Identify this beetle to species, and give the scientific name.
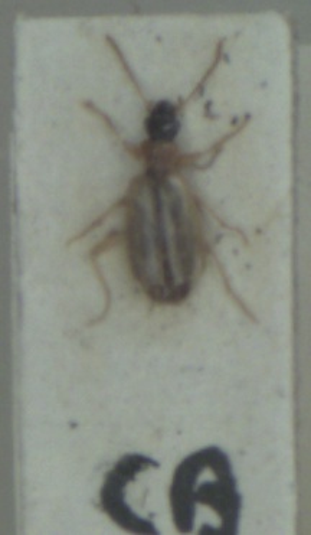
Philorhizus melanocephalus
